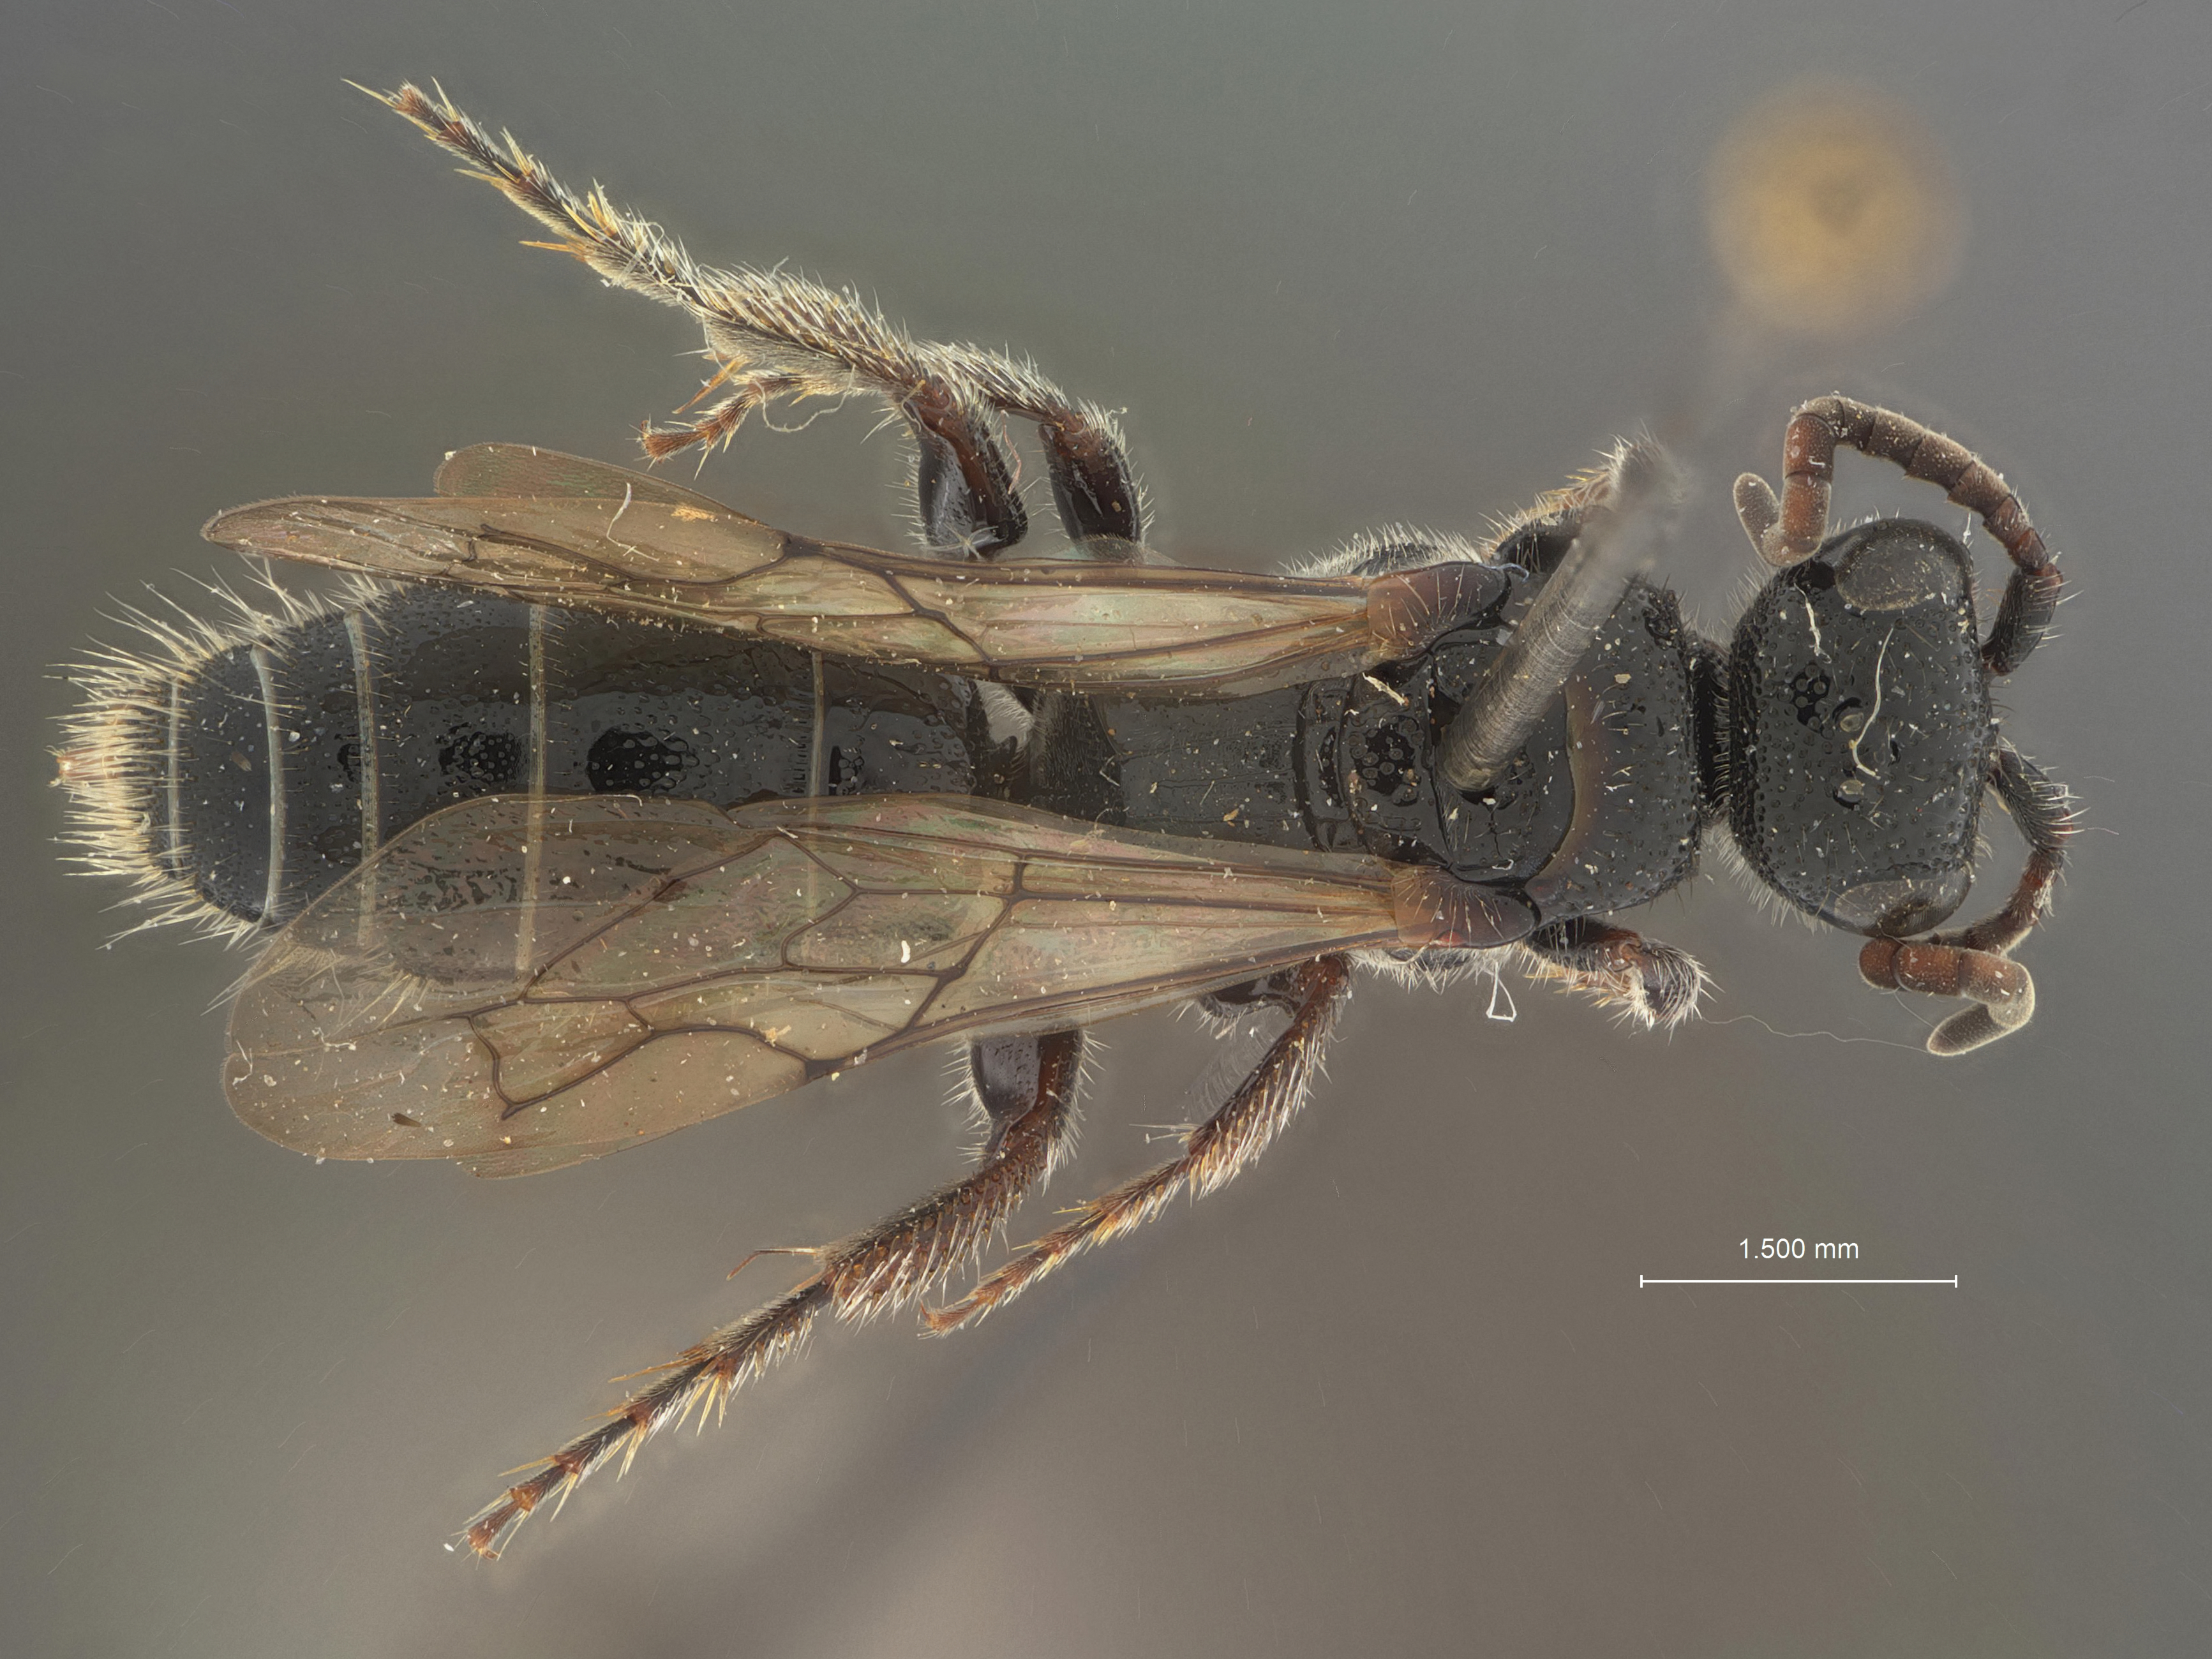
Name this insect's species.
Tiphia knutsoni
